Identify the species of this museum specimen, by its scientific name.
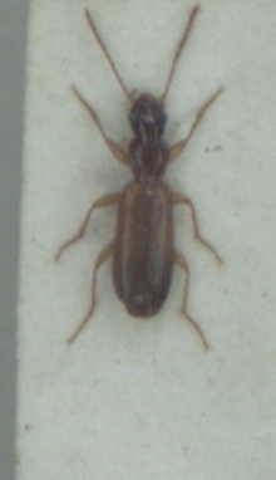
Paradromius linearis
